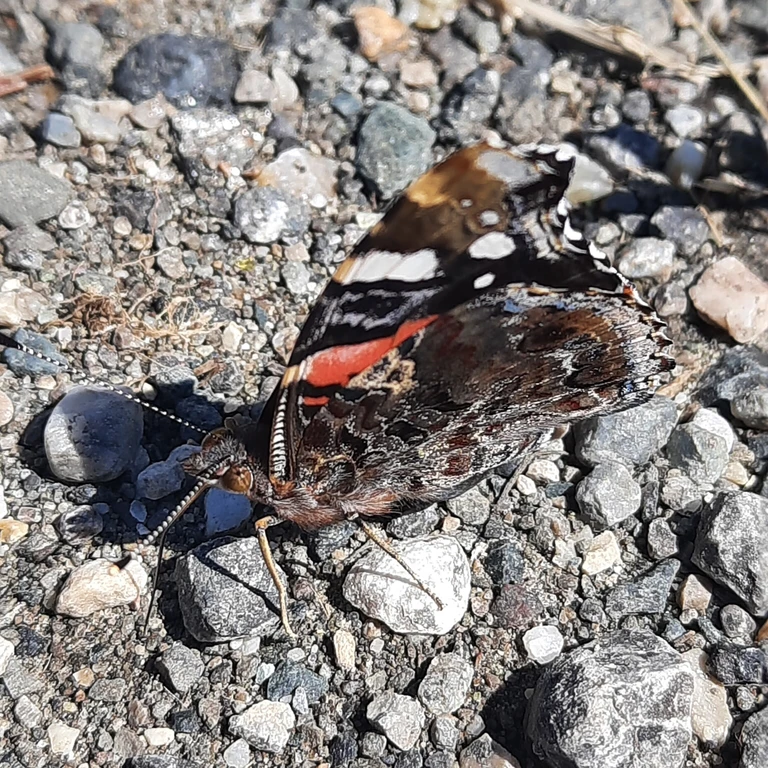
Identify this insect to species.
Vanessa atalanta
